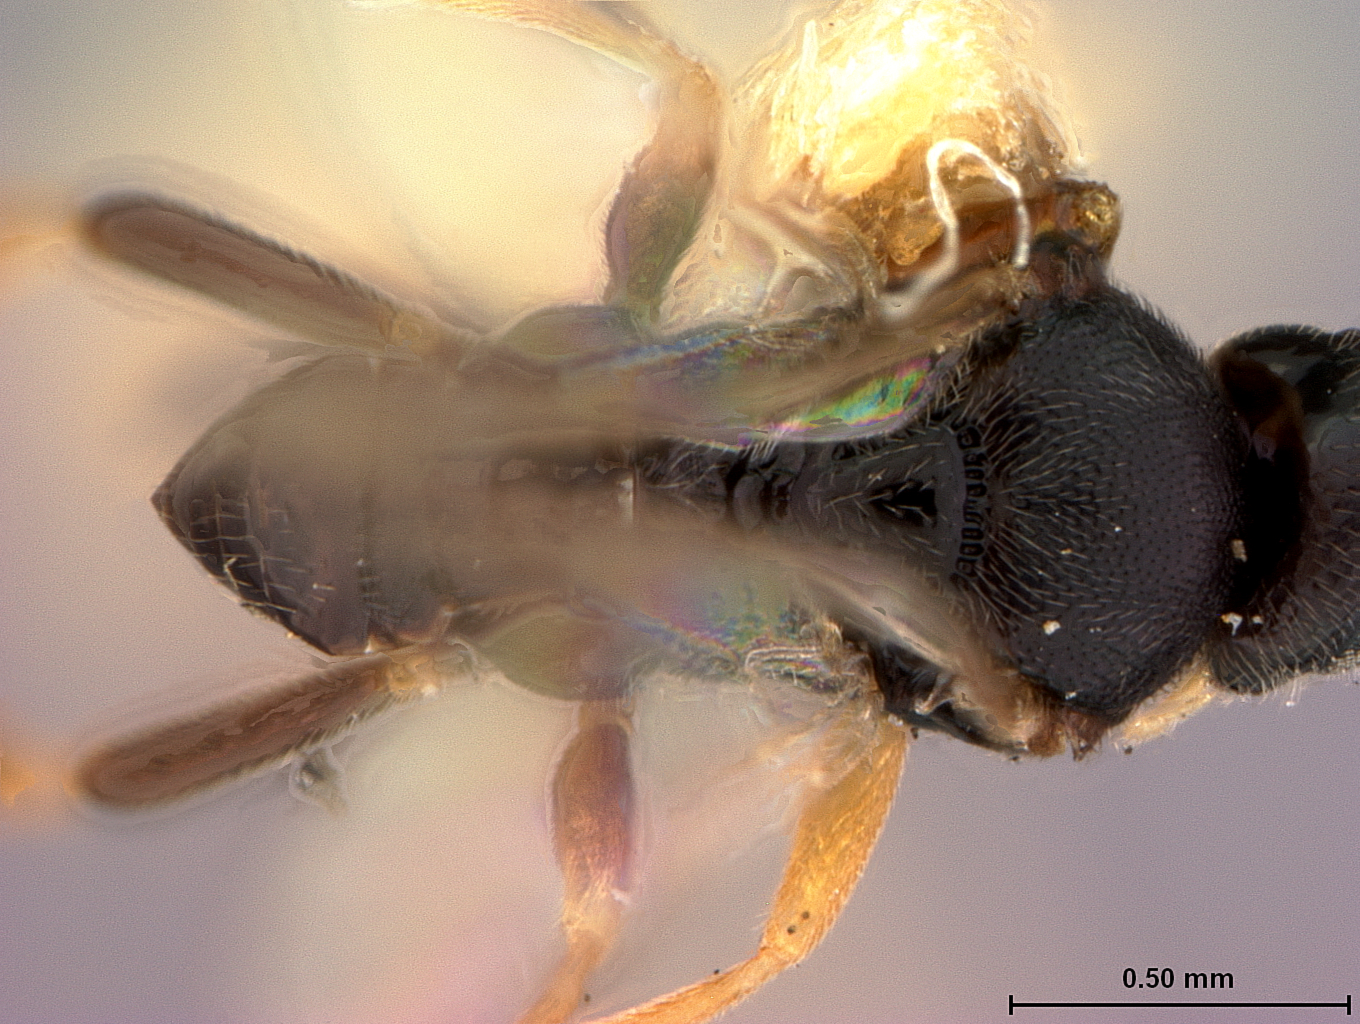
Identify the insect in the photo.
Apanteles anisotae
